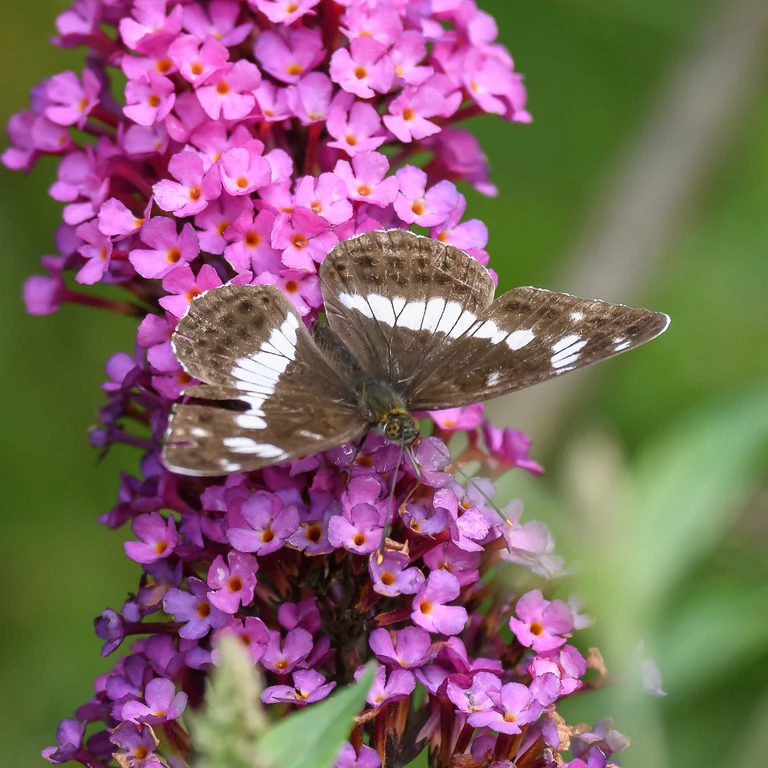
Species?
Limenitis camilla (also Ladoga camilla)
